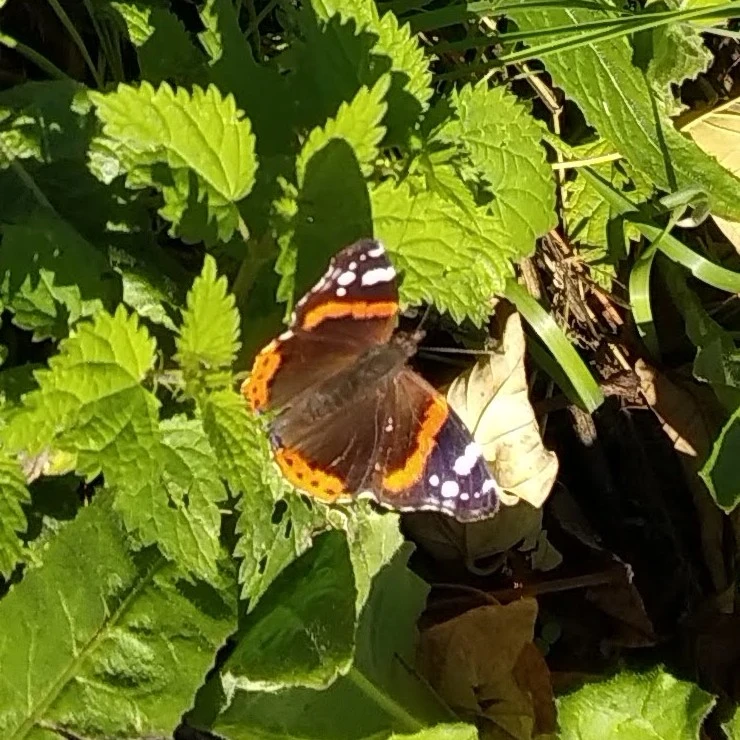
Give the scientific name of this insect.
Vanessa atalanta
